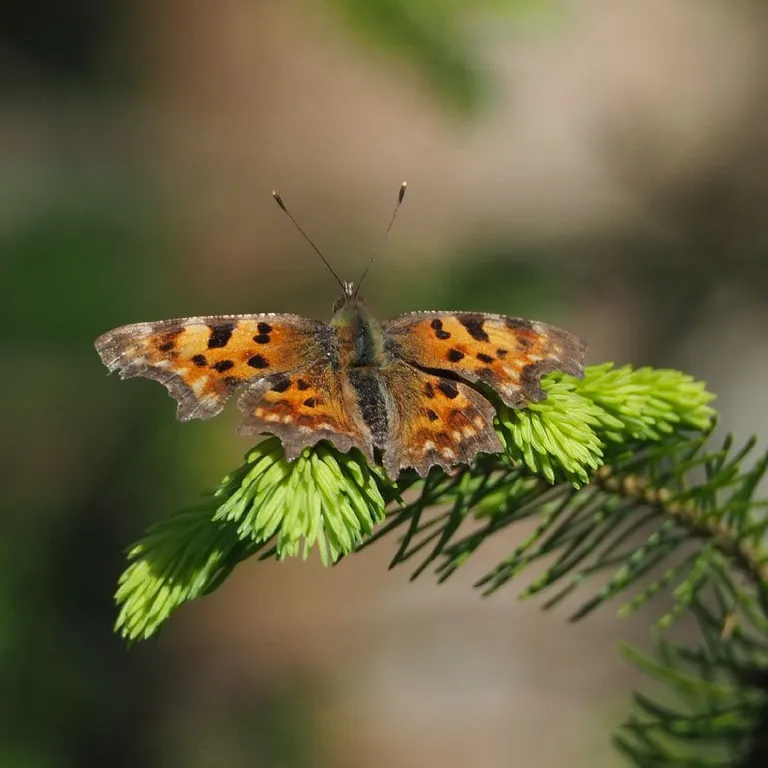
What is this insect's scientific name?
Polygonia c-album
